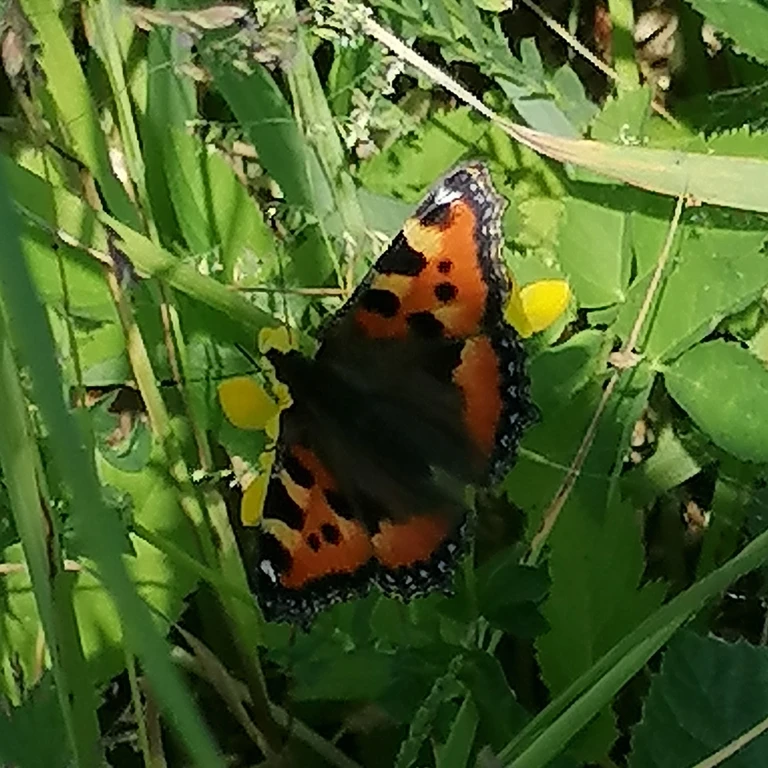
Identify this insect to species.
Aglais urticae
